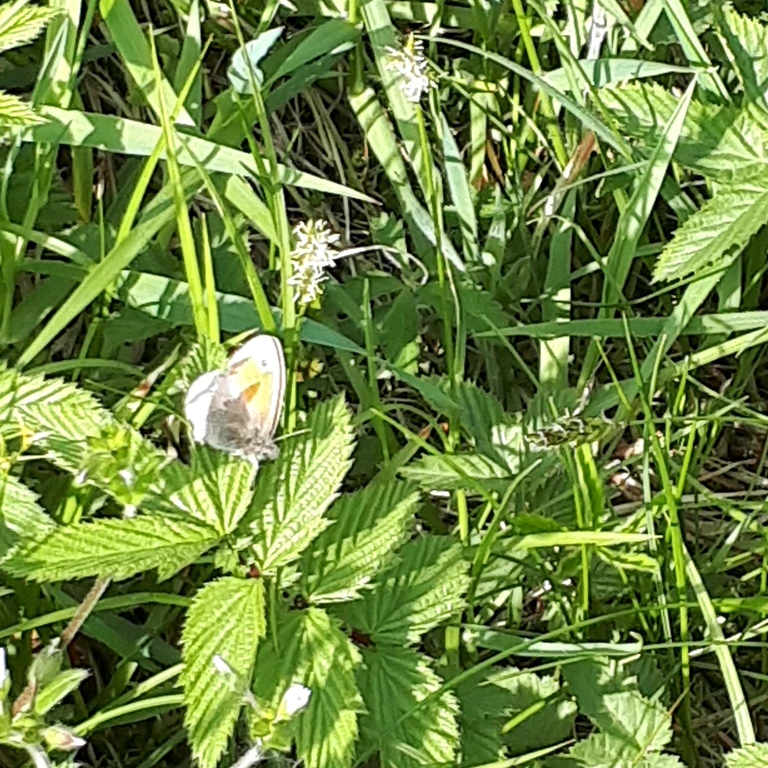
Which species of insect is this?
Coenonympha pamphilus
